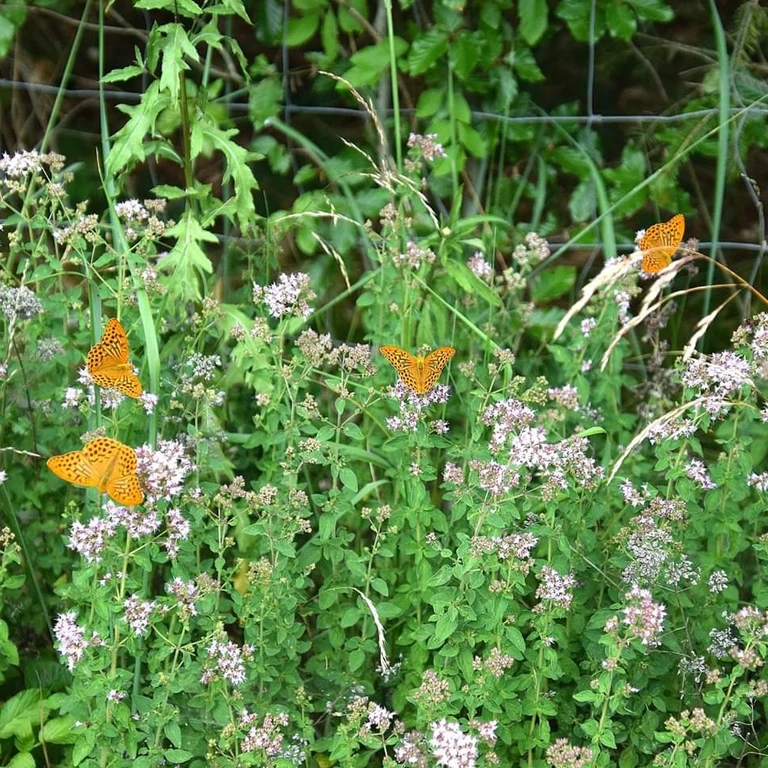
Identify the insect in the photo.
Argynnis paphia
